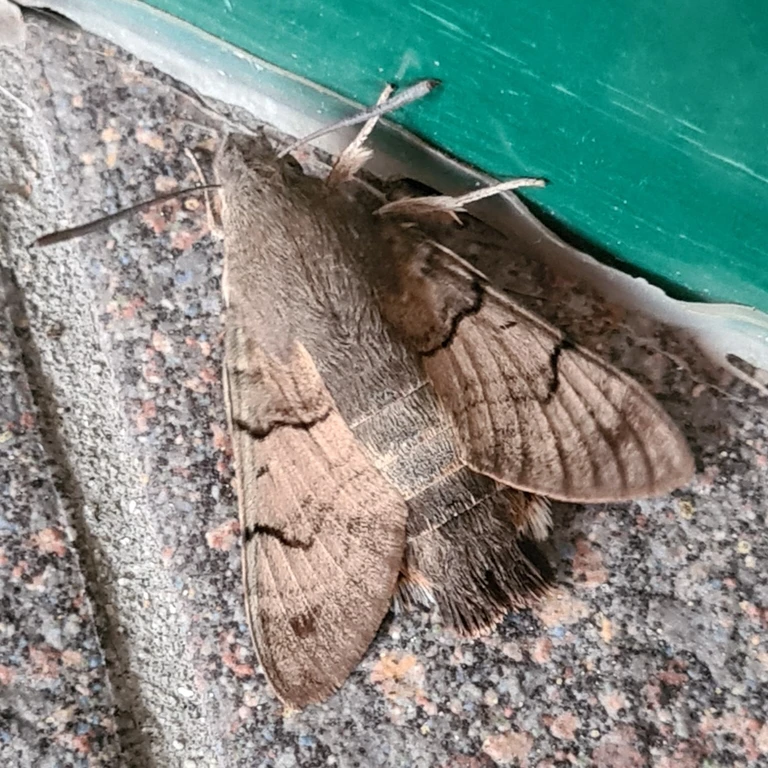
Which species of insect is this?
Macroglossum stellatarum
